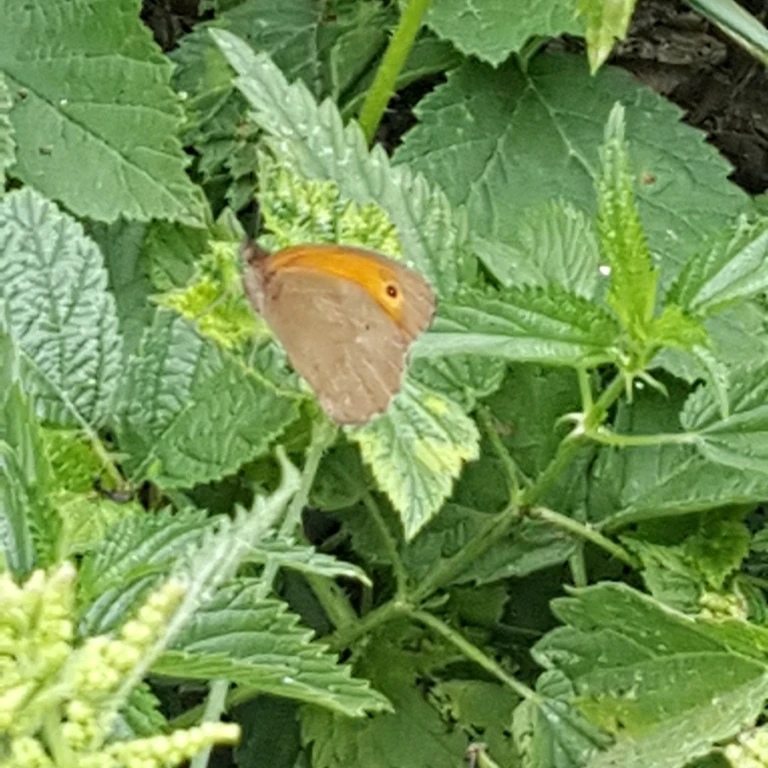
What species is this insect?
Maniola jurtina
